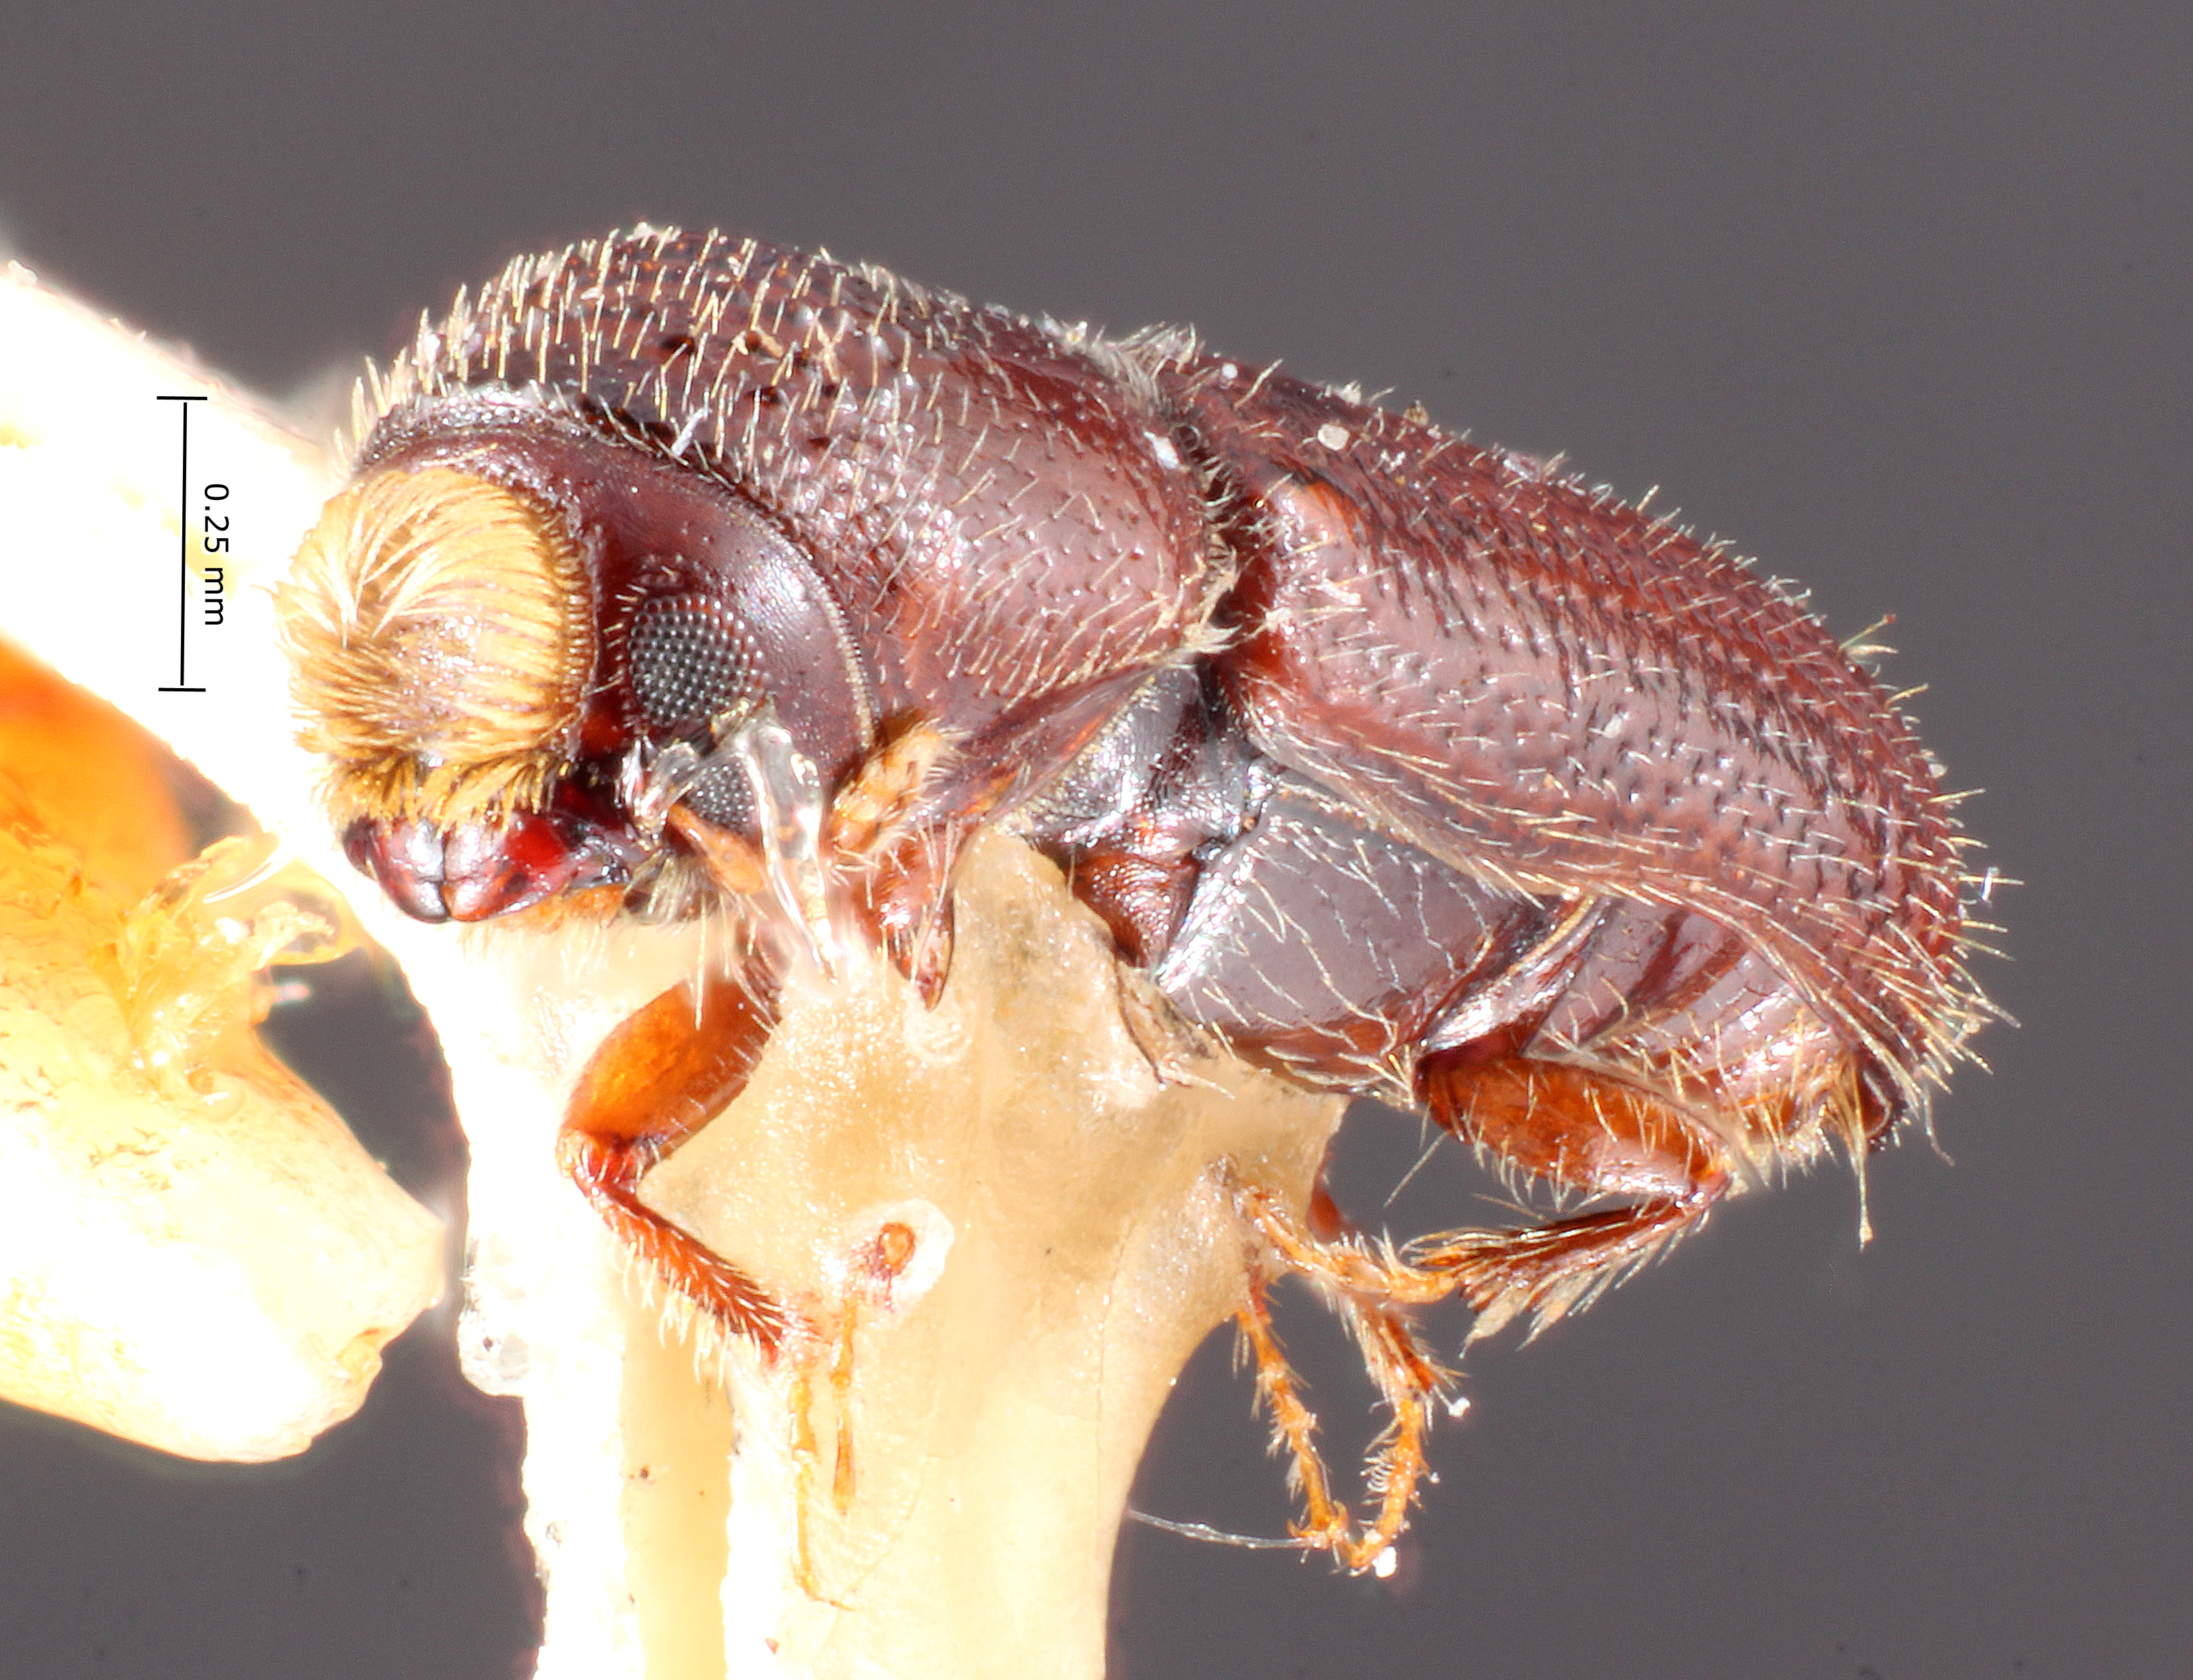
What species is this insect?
Pityophthorus cuspidatus
